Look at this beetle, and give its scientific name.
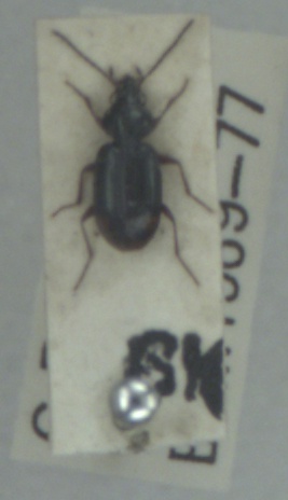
Bembidion biguttatum
